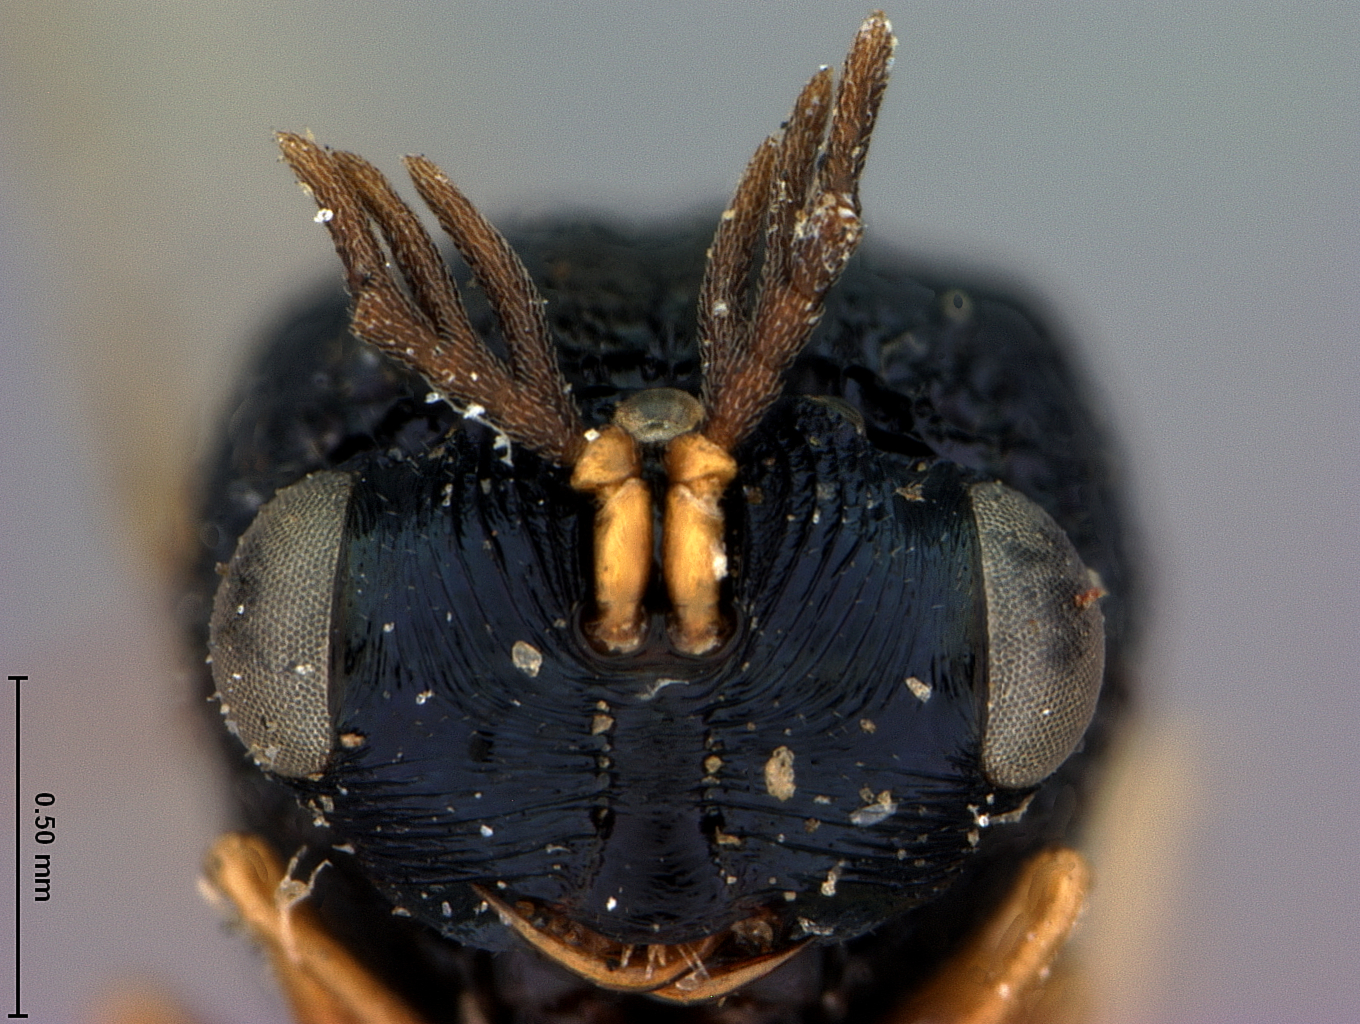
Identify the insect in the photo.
Chalcura californica
